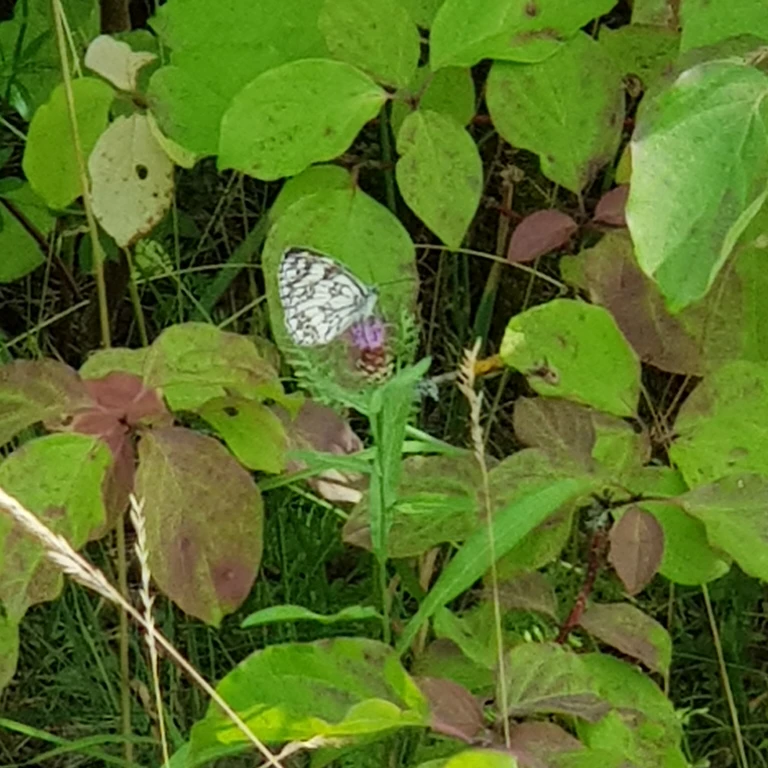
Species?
Melanargia galathea
